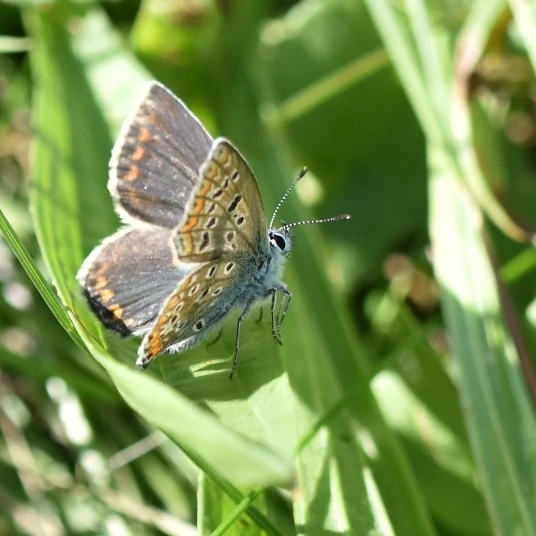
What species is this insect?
Polyommatus icarus
